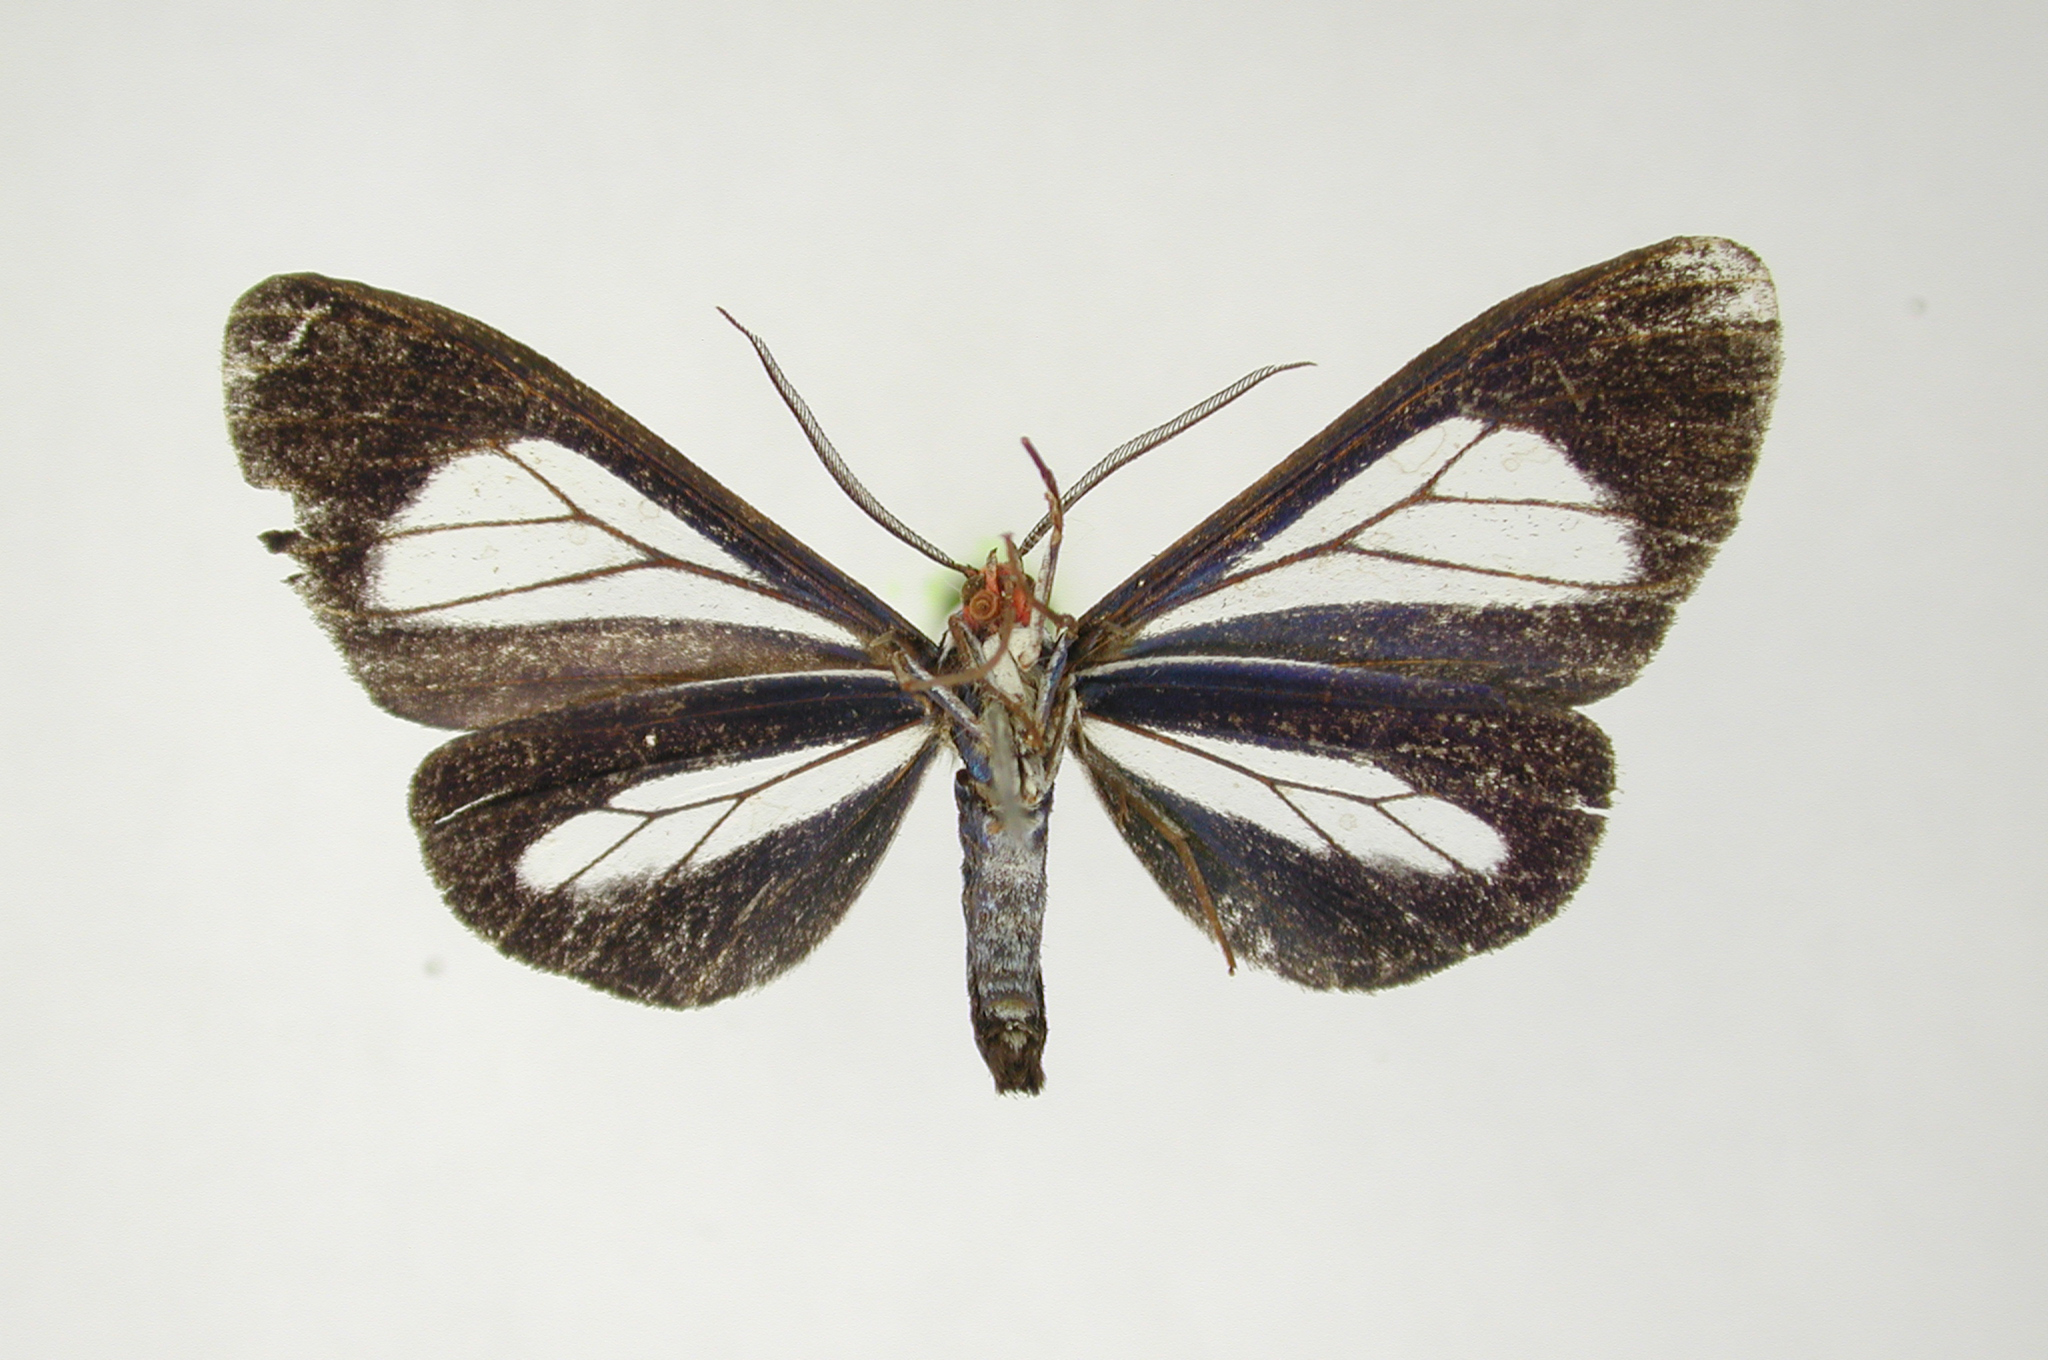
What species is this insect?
Agyrta conspicua
